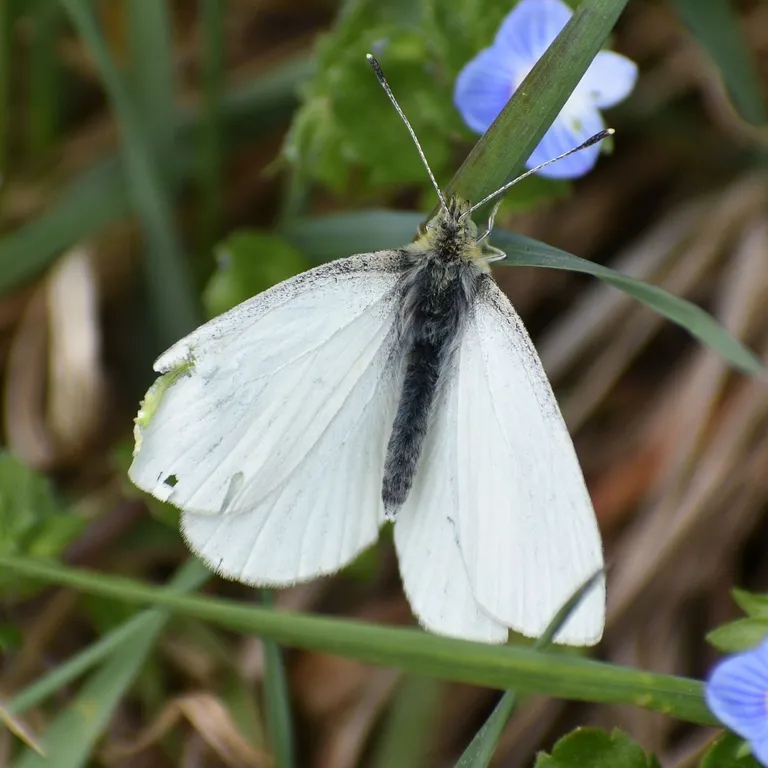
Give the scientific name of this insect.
Pieris rapae
